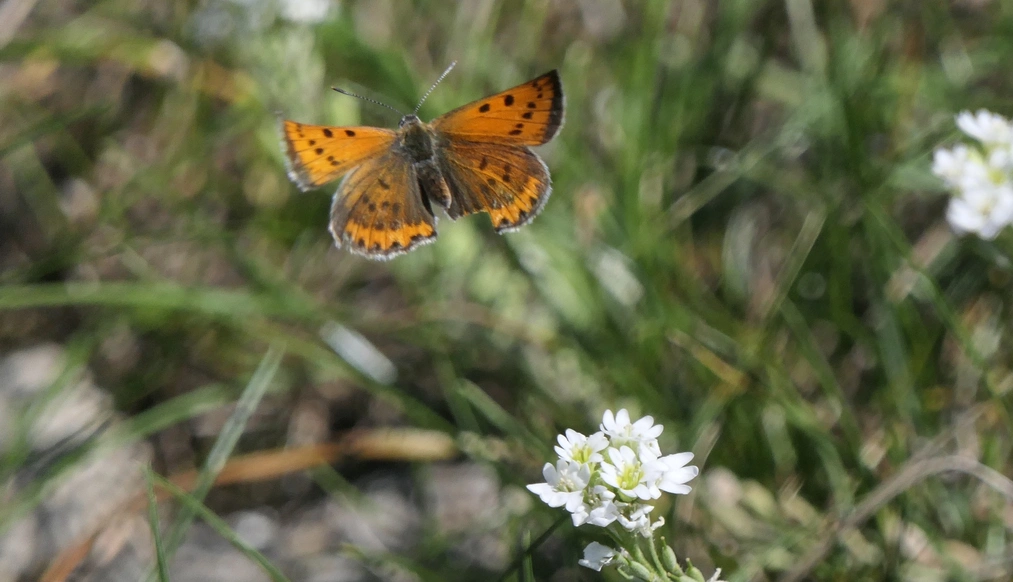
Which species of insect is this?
Lycaena dispar
